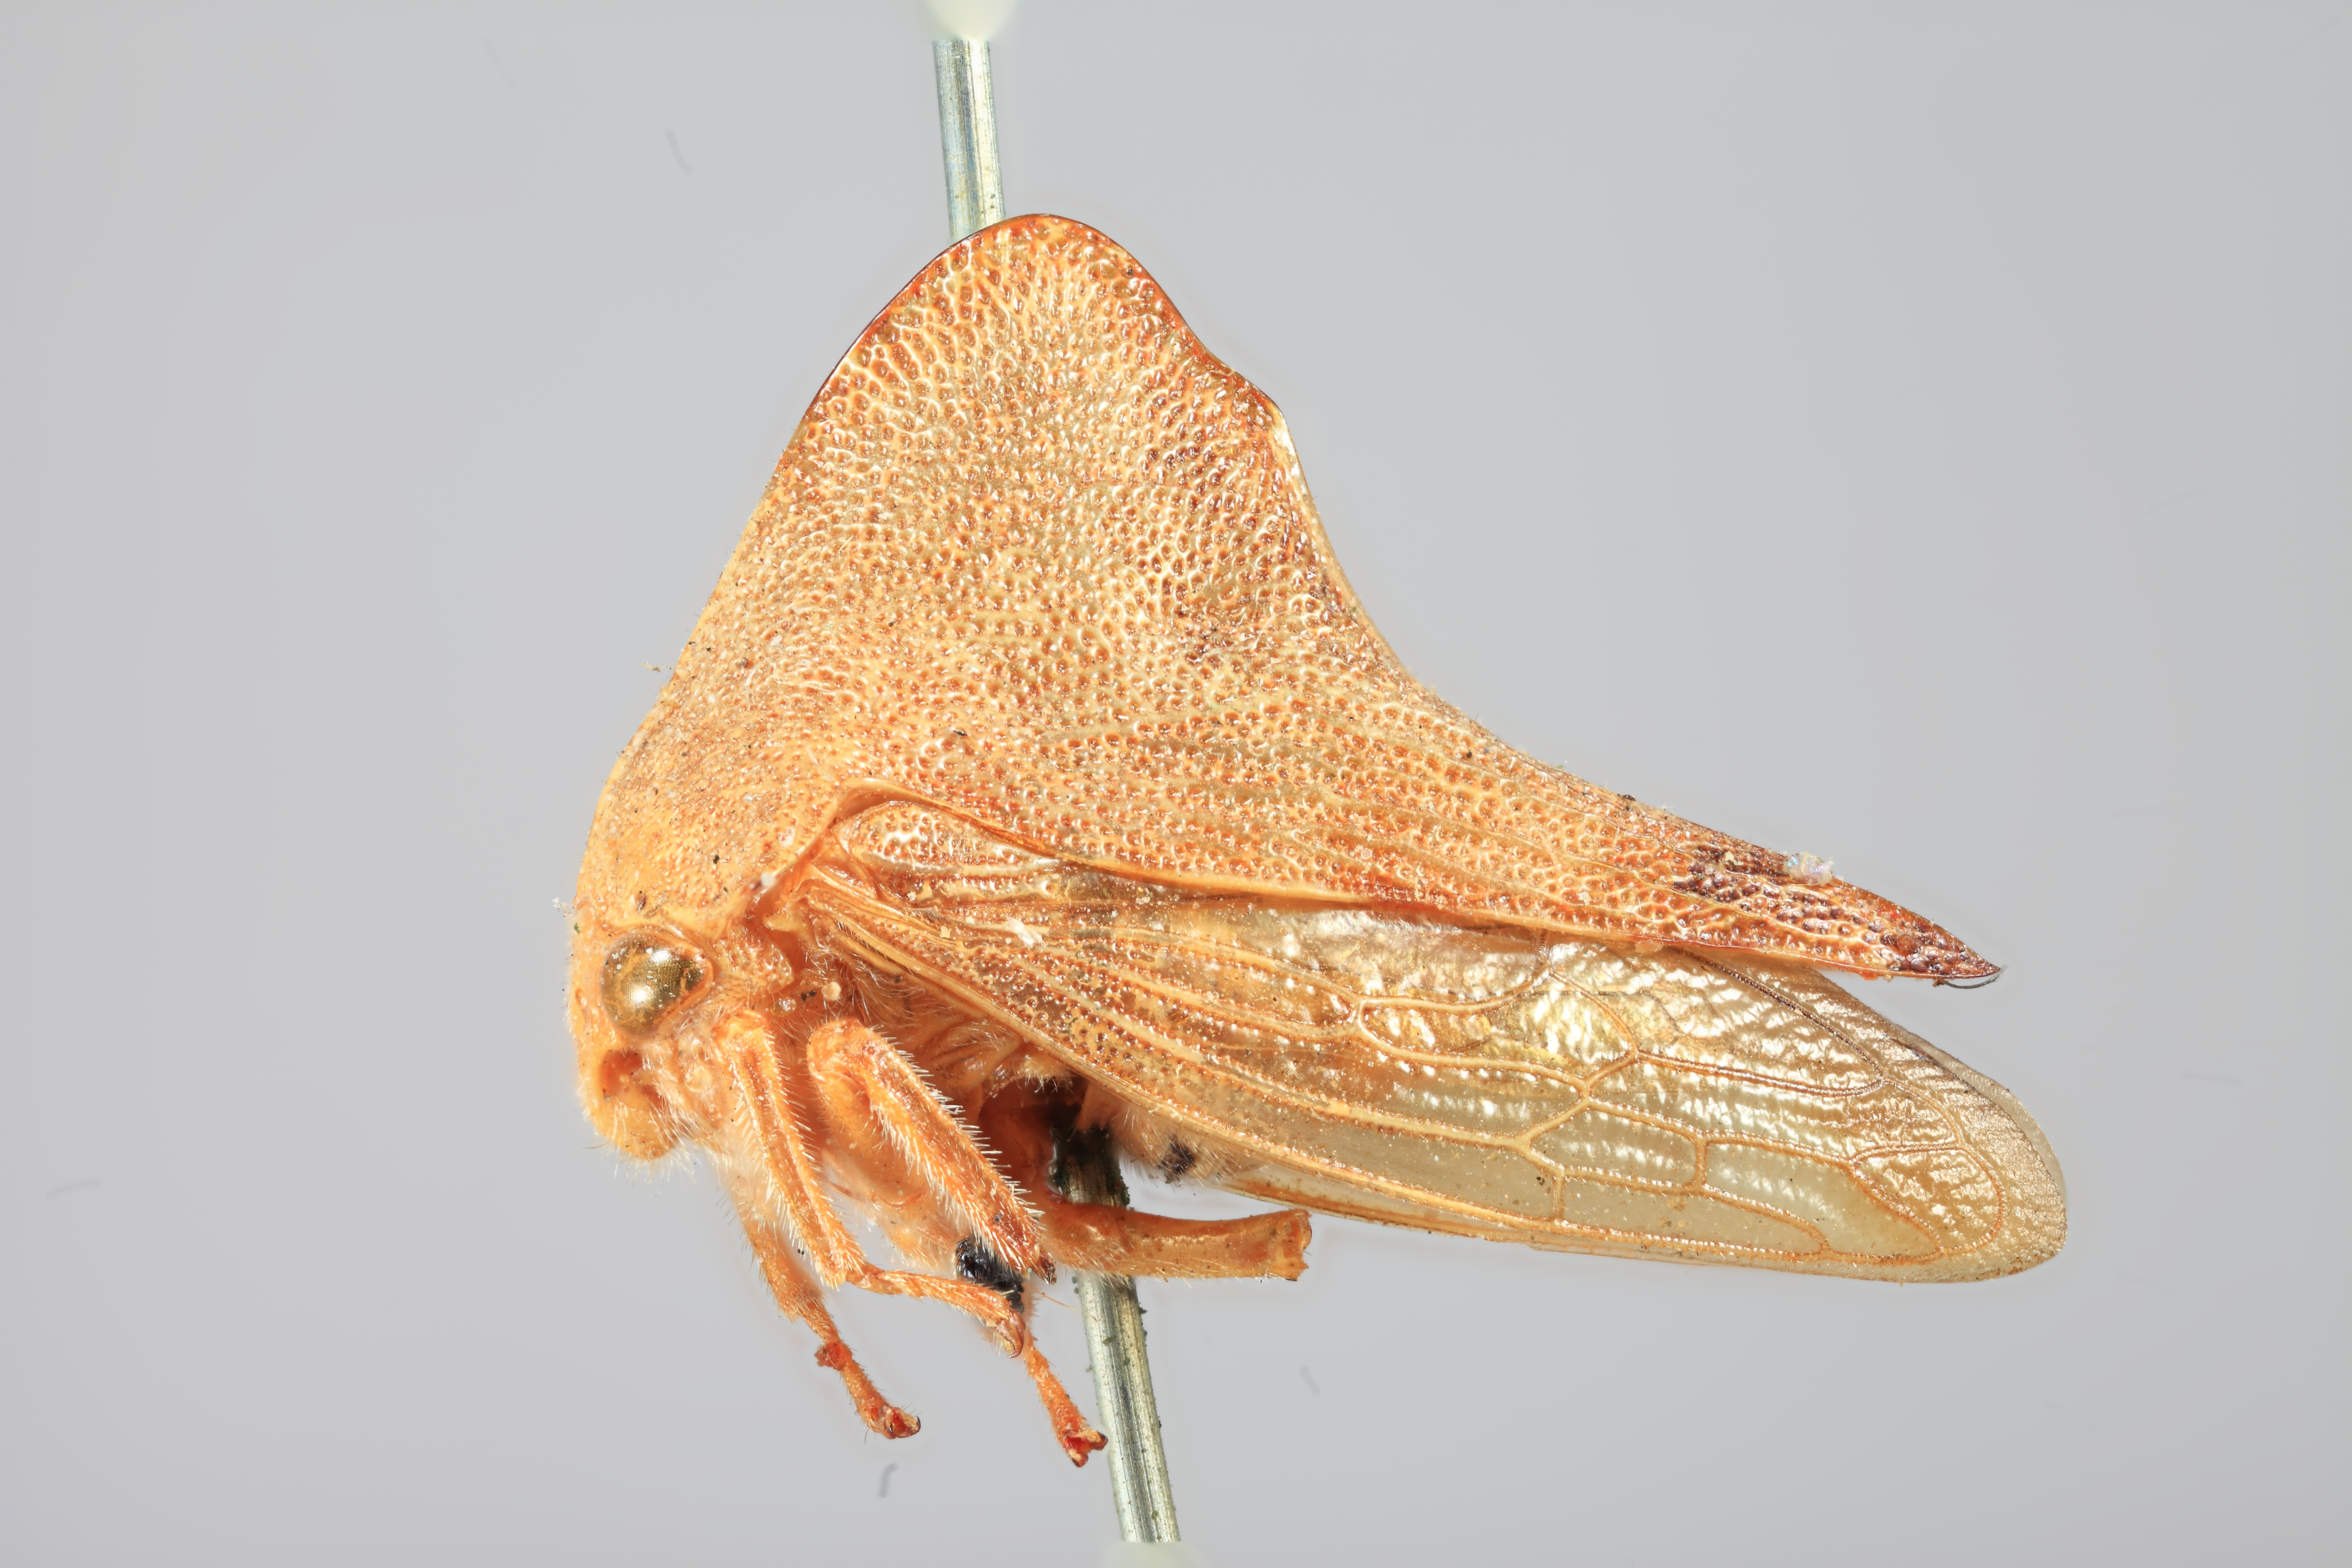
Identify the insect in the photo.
Telonaca ramona
